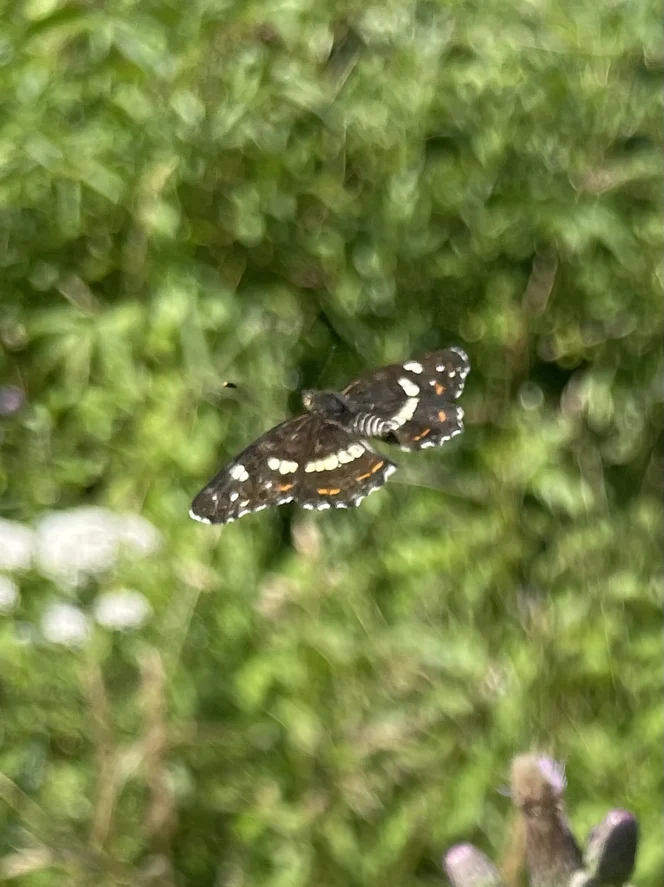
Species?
Araschnia levana
